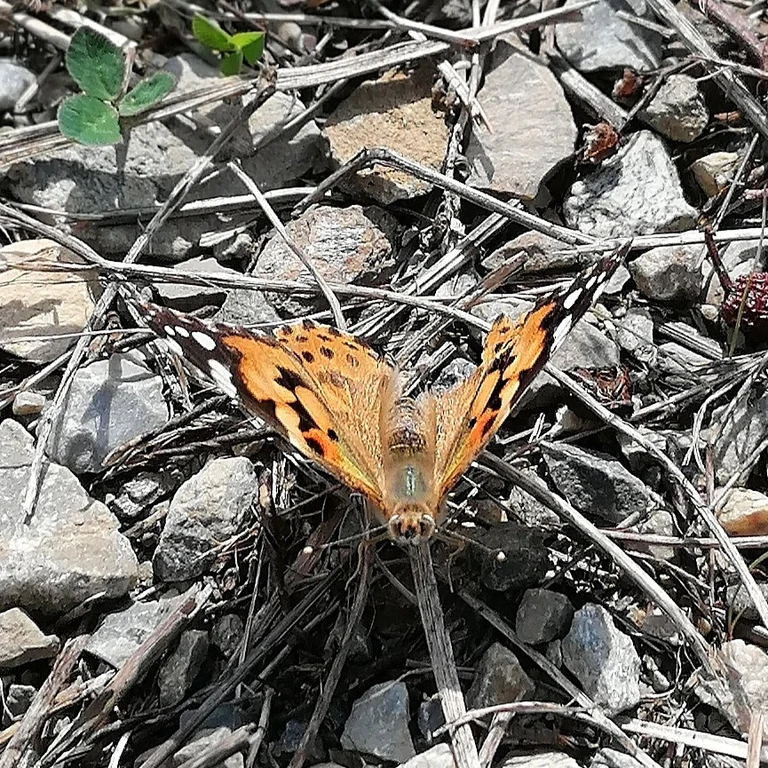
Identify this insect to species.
Vanessa cardui
